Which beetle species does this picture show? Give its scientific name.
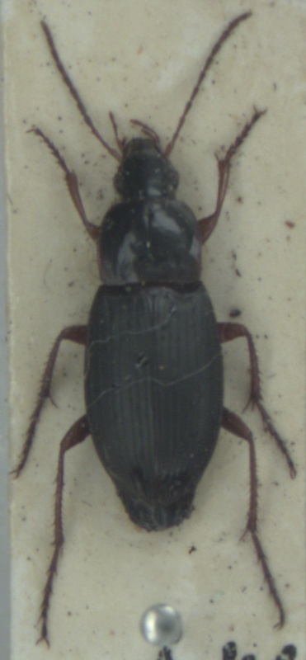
Calathus fuscipes
